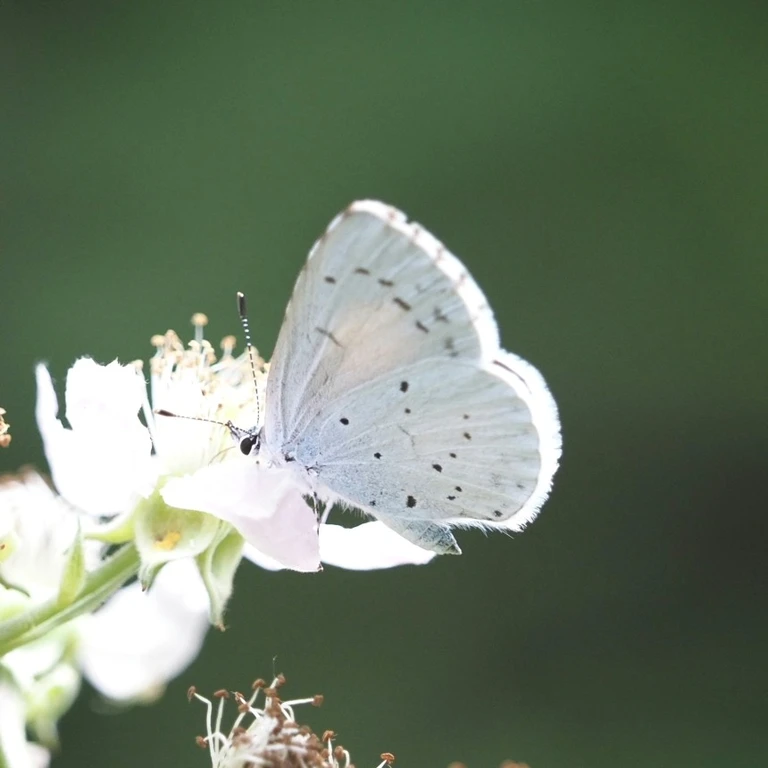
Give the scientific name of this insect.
Celastrina argiolus
